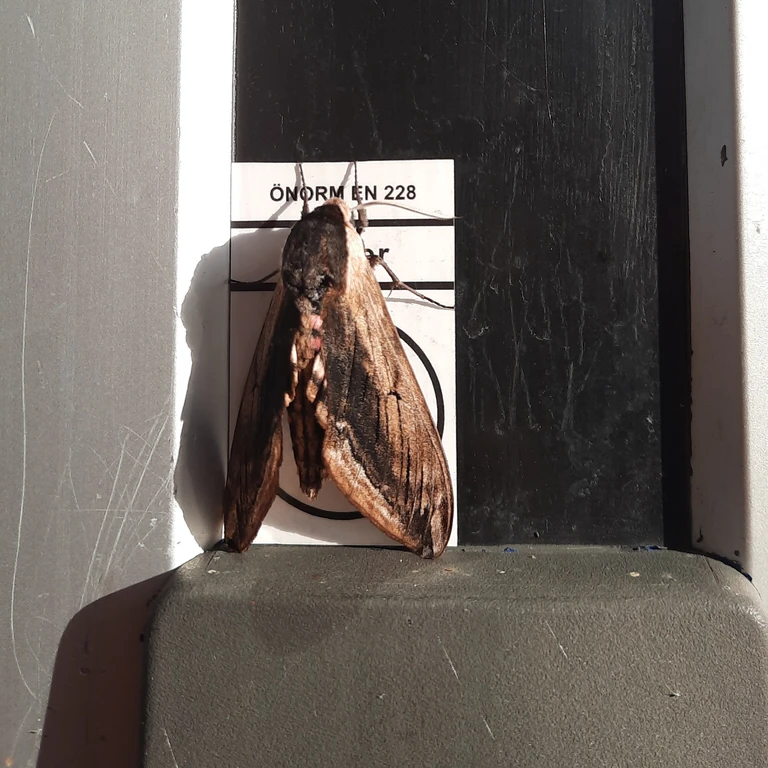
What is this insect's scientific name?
Sphinx ligustri
